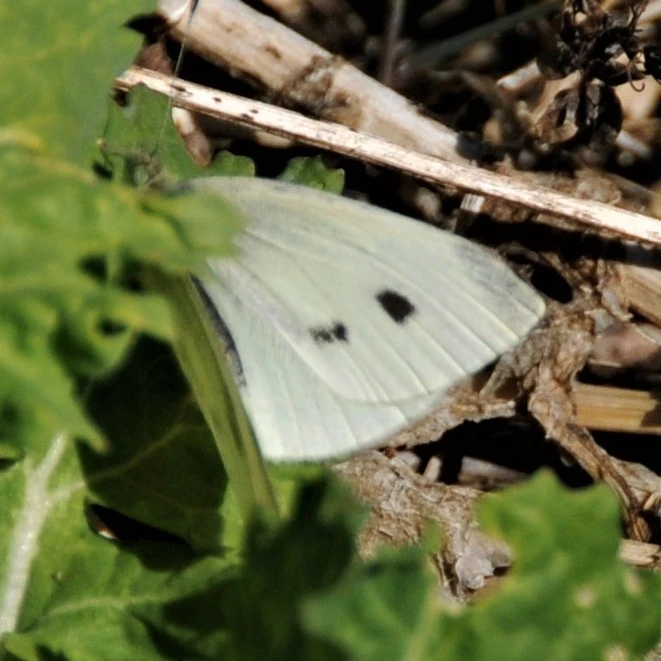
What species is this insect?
Pieris rapae
